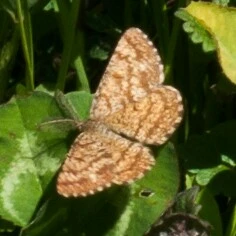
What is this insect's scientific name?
Ematurga atomaria
